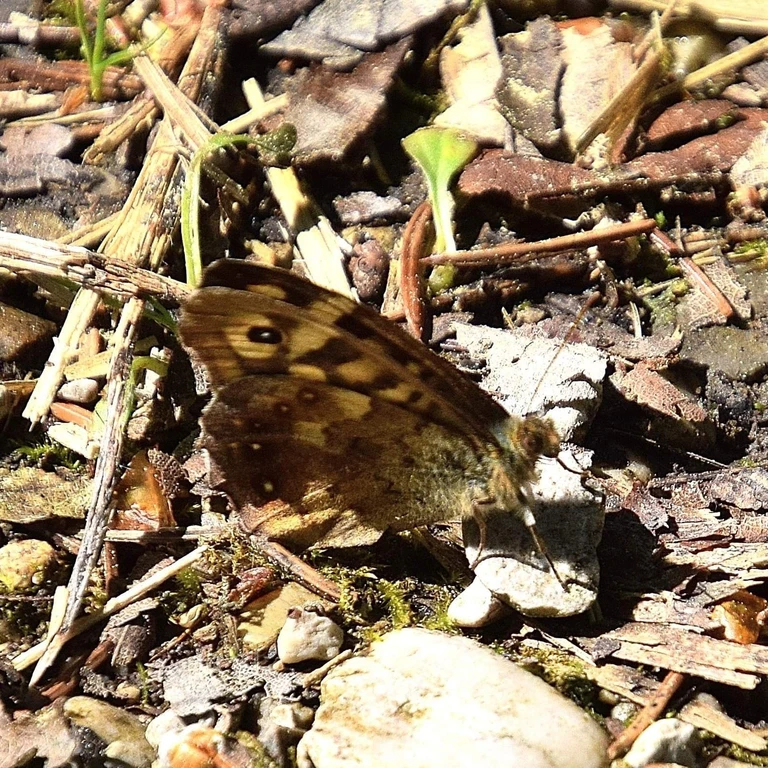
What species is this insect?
Pararge aegeria
